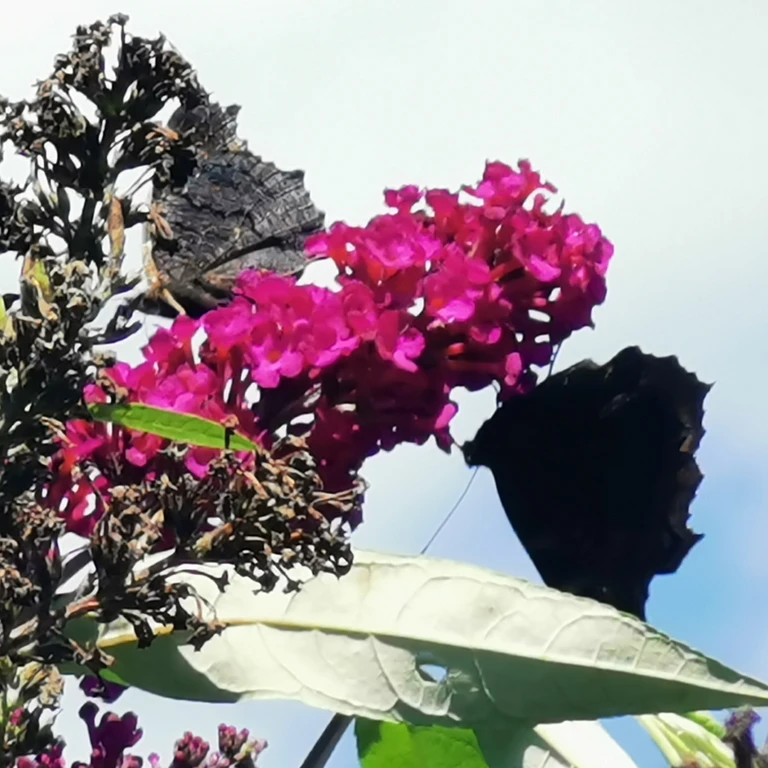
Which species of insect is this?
Aglais io
